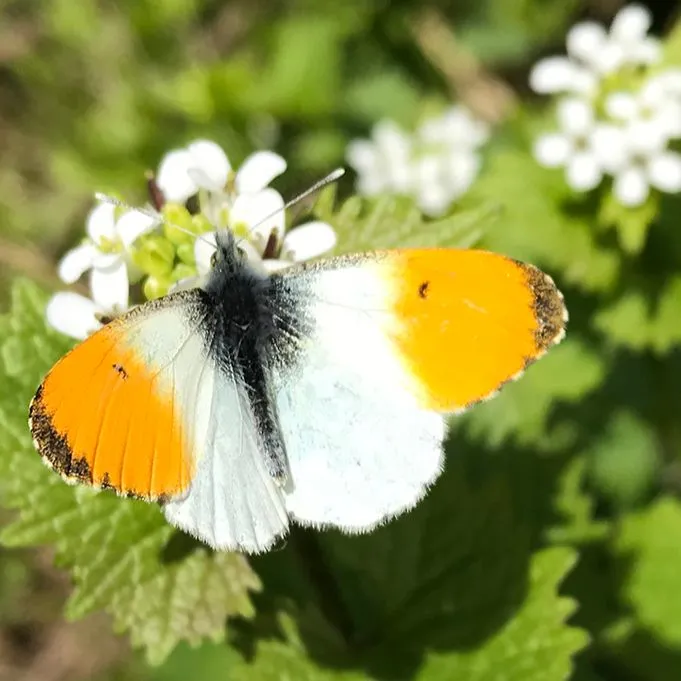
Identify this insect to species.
Anthocharis cardamines
